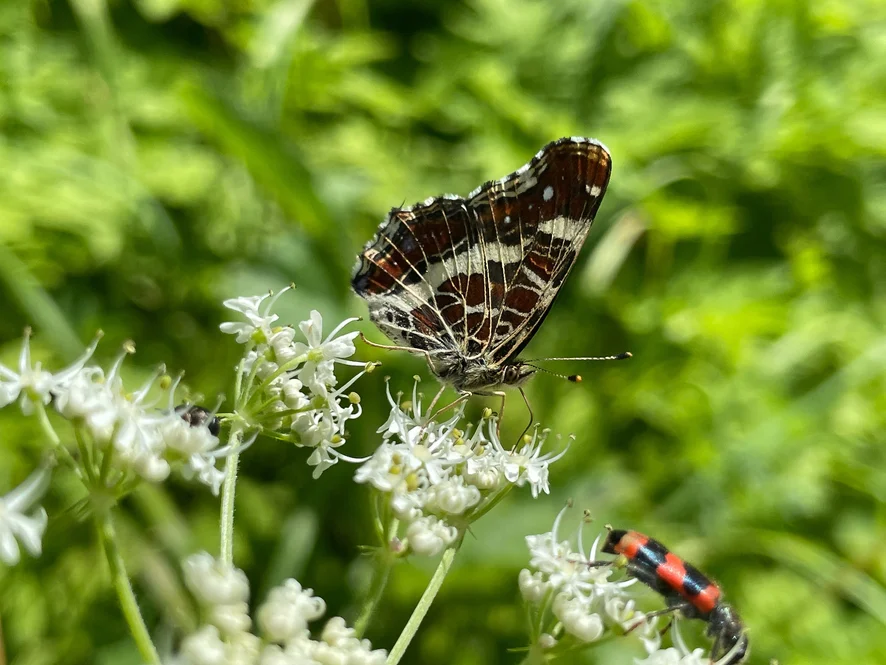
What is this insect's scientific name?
Araschnia levana
